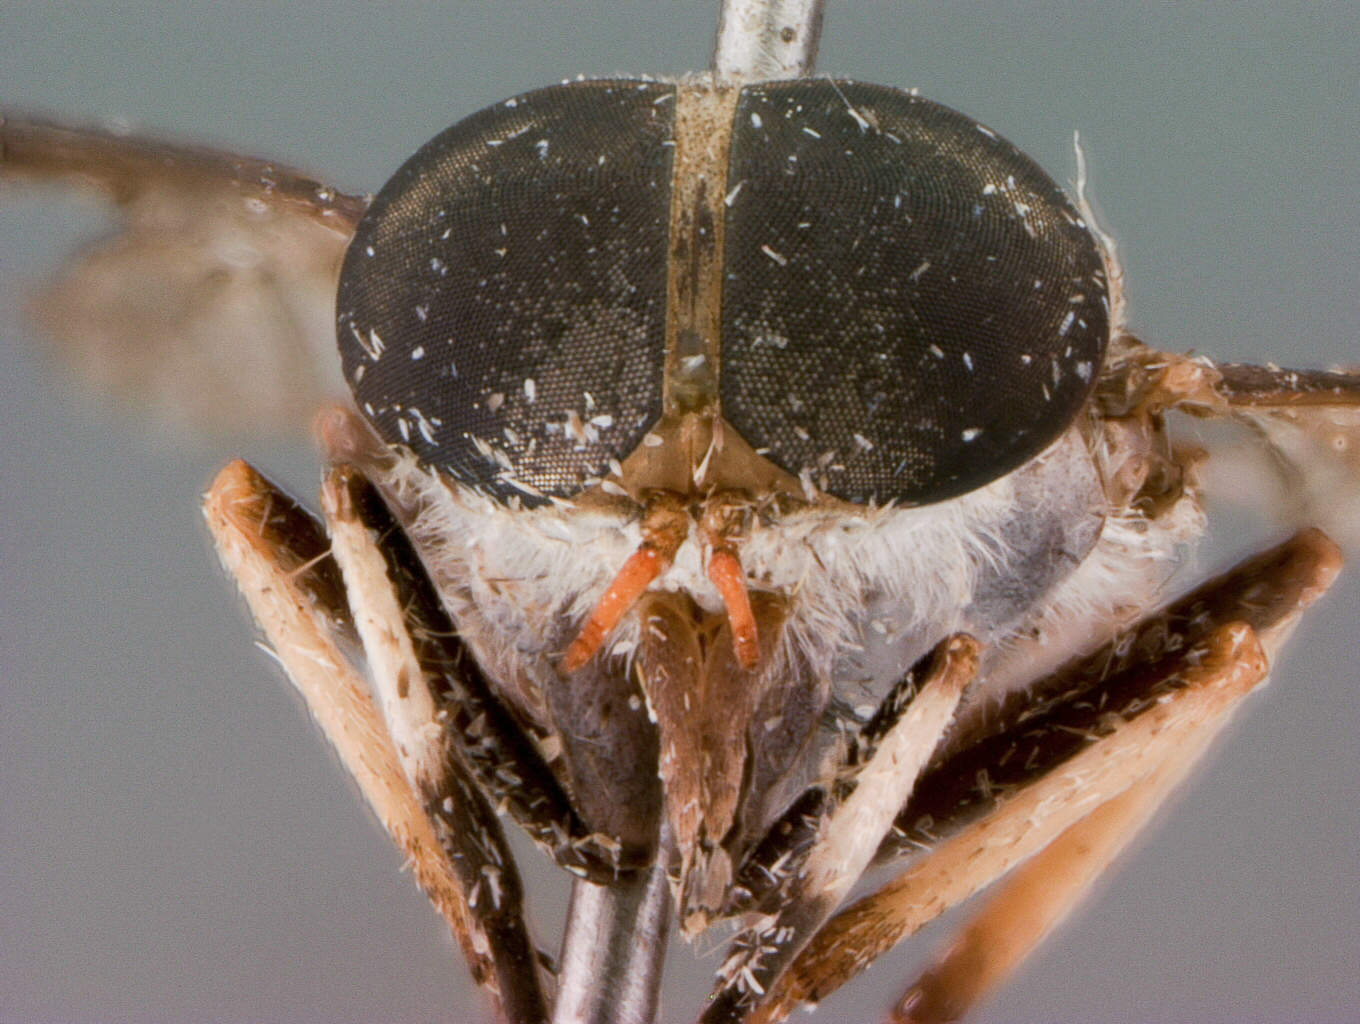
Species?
Cydistomyia tibialis
